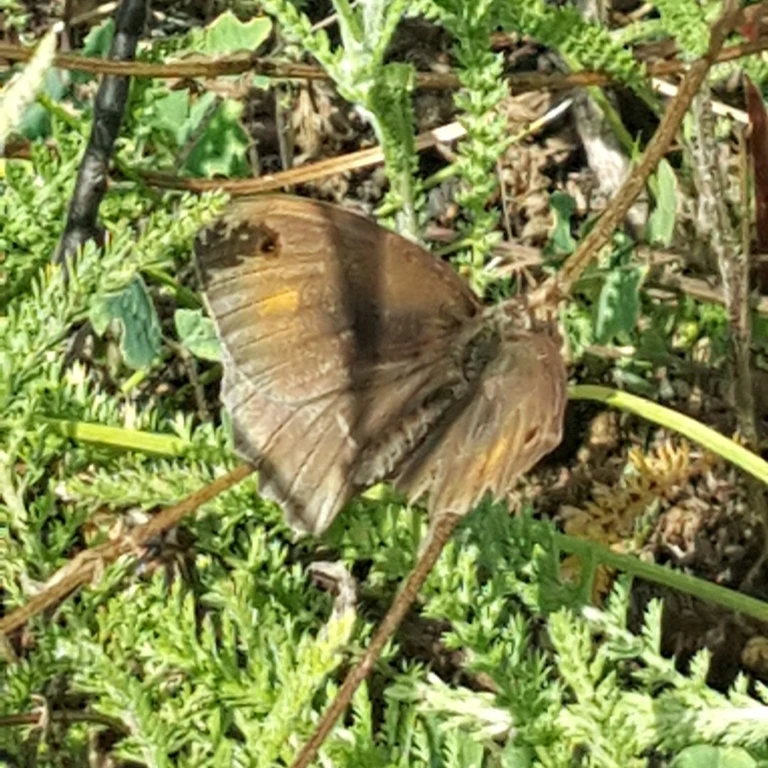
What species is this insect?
Maniola jurtina
